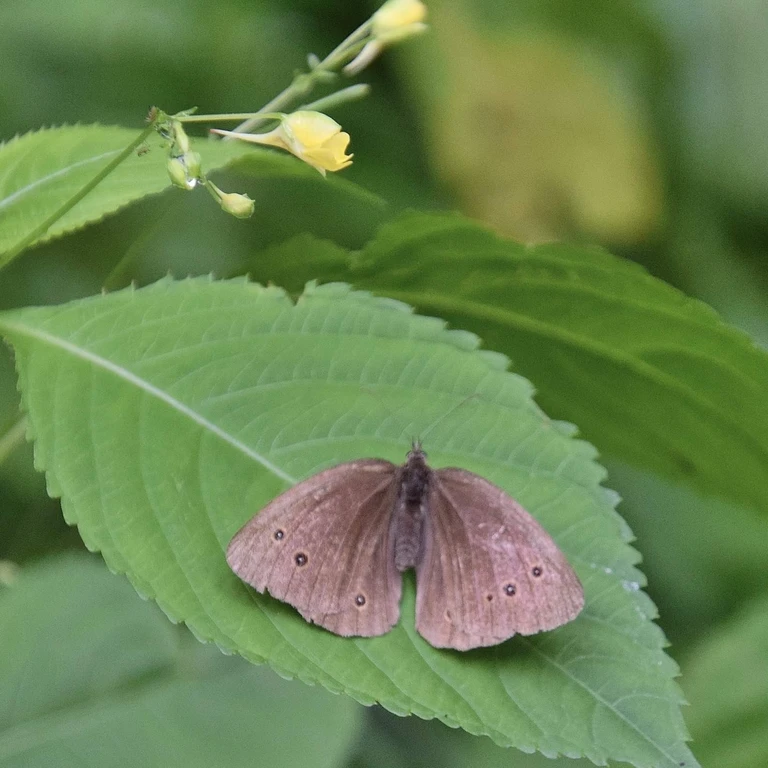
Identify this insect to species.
Aphantopus hyperantus
